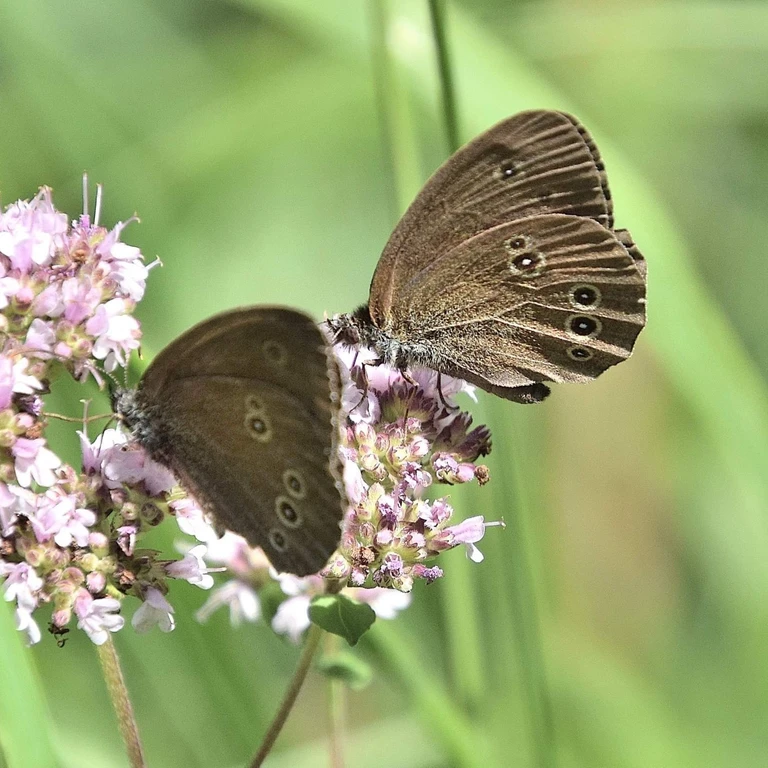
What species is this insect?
Aphantopus hyperantus
